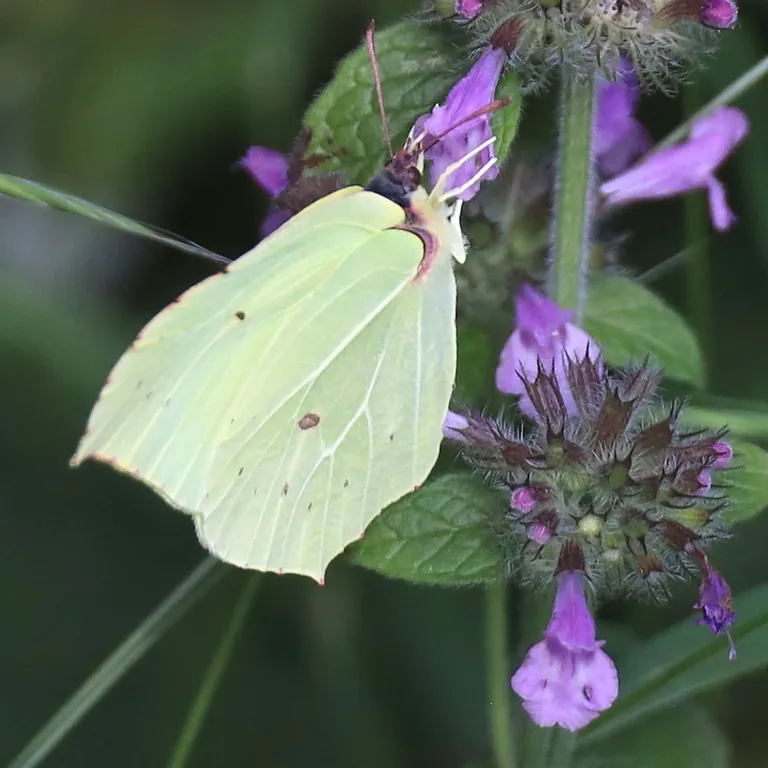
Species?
Gonepteryx rhamni
